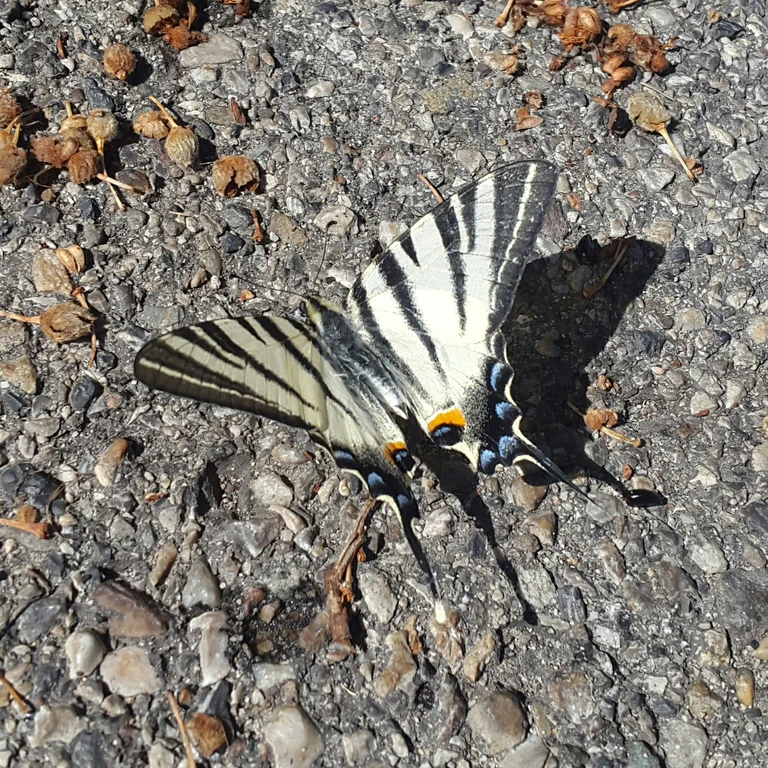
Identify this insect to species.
Iphiclides podalirius
